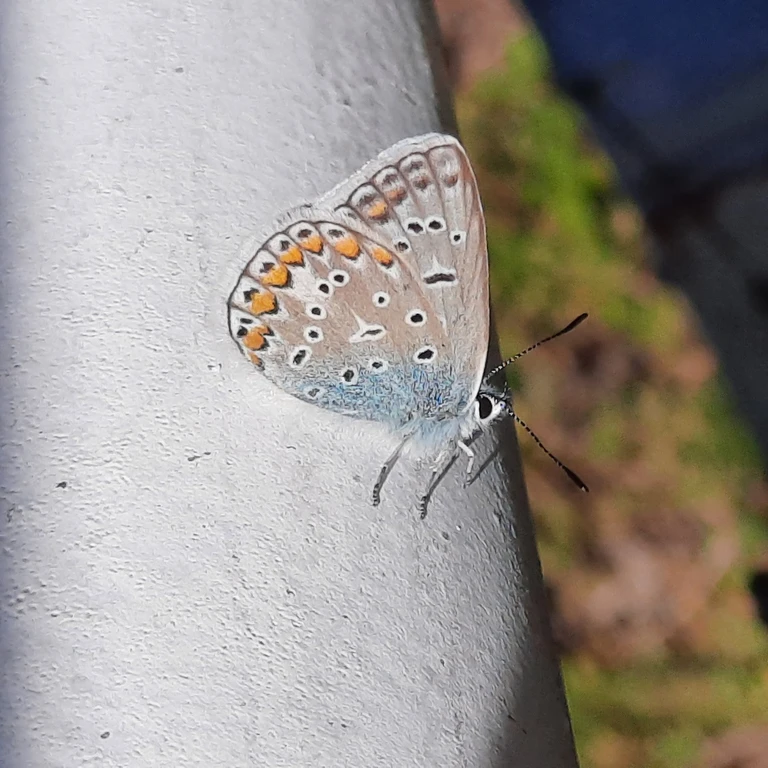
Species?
Polyommatus icarus
